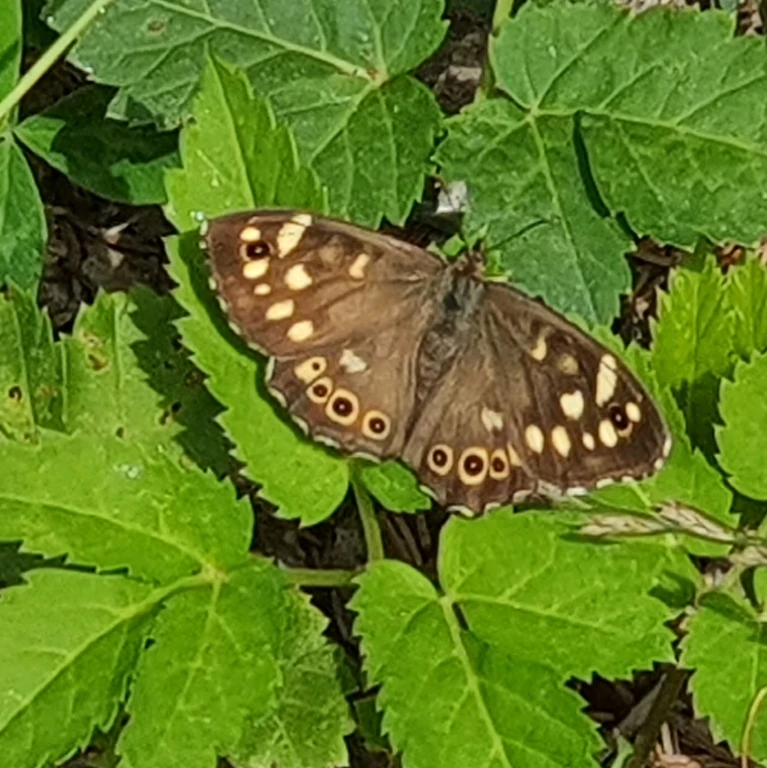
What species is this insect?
Pararge aegeria
